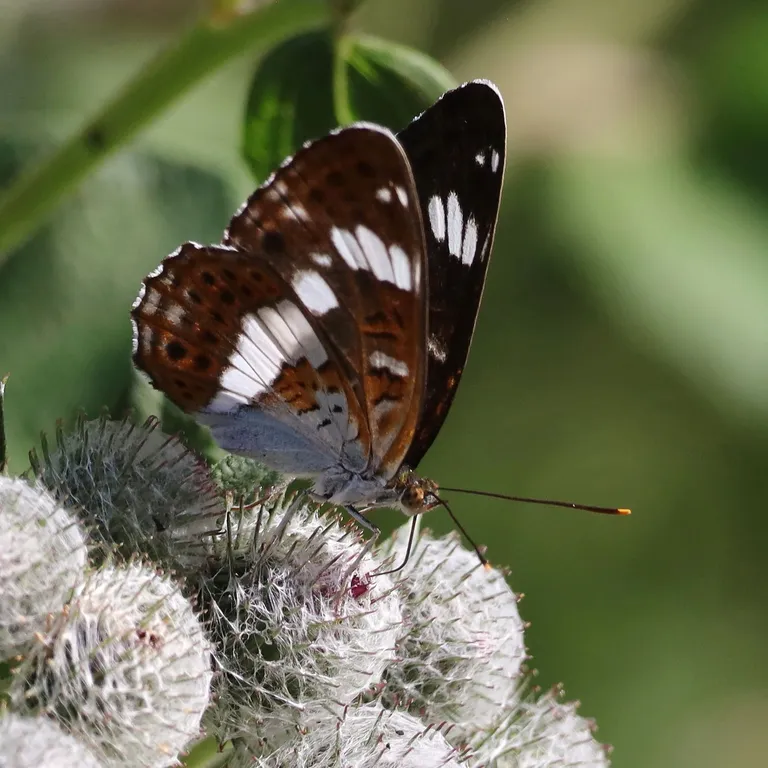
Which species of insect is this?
Limenitis camilla (also Ladoga camilla)
